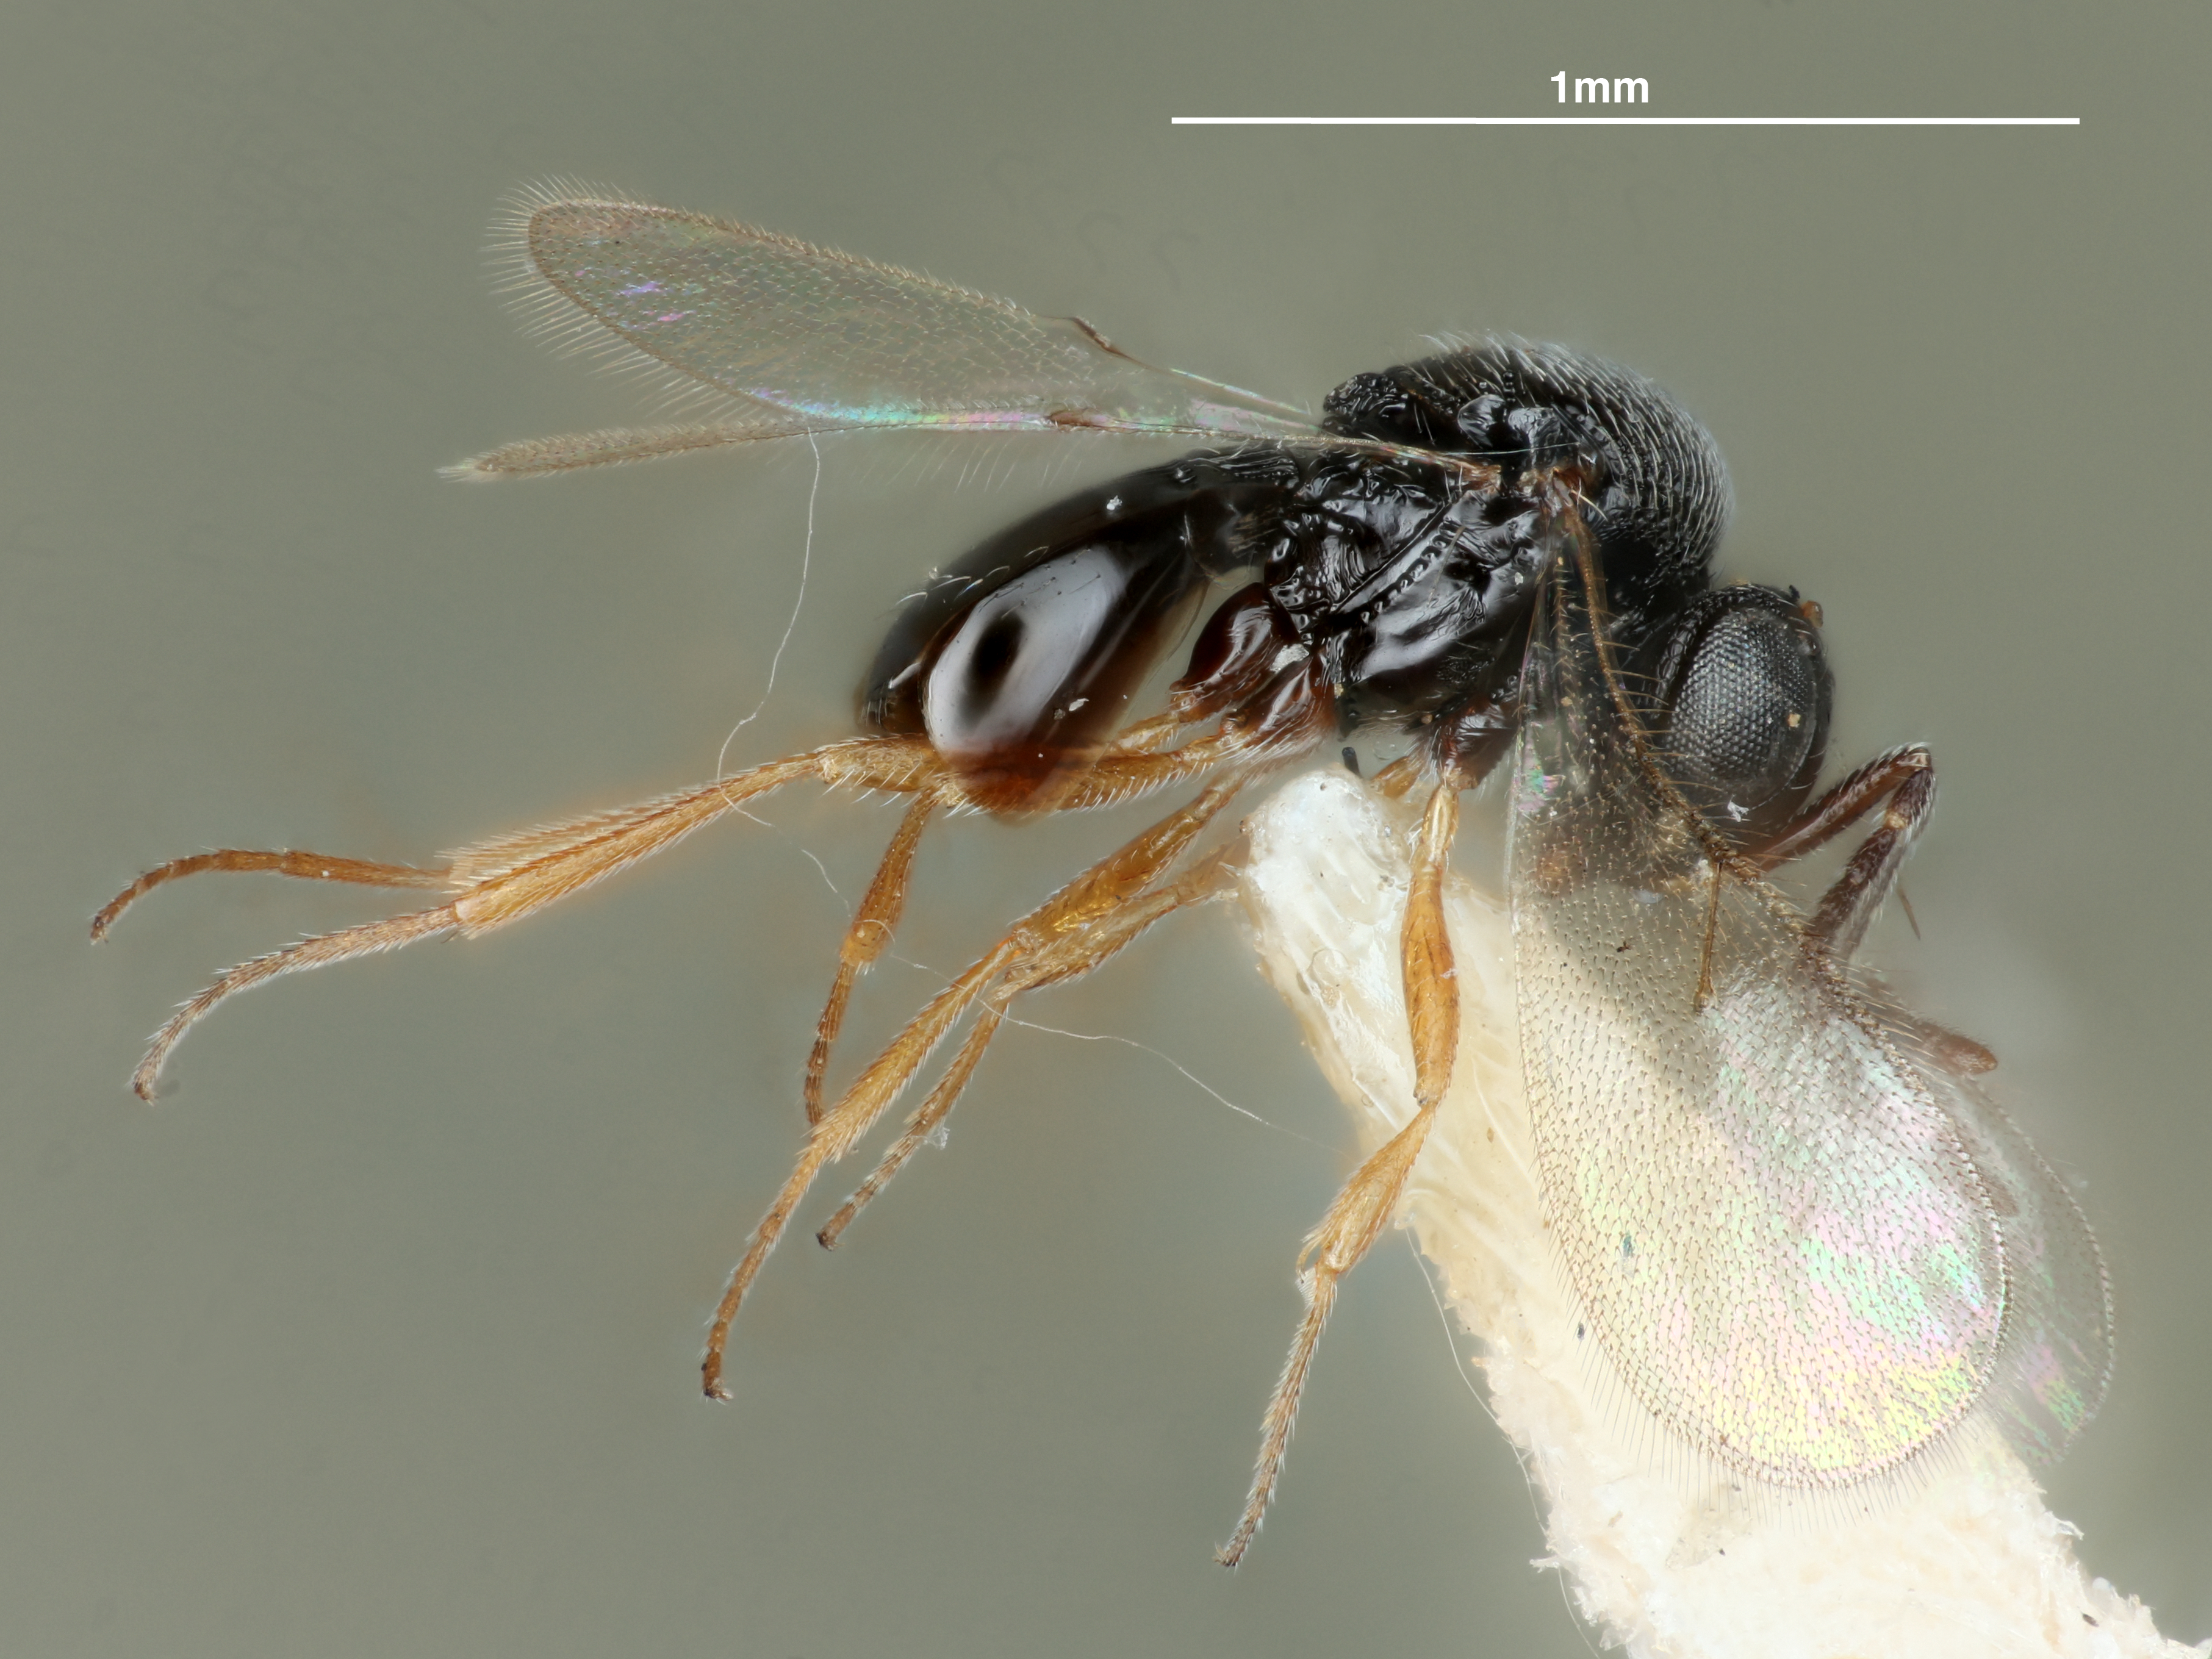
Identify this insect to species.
Telenomus szelenyii
